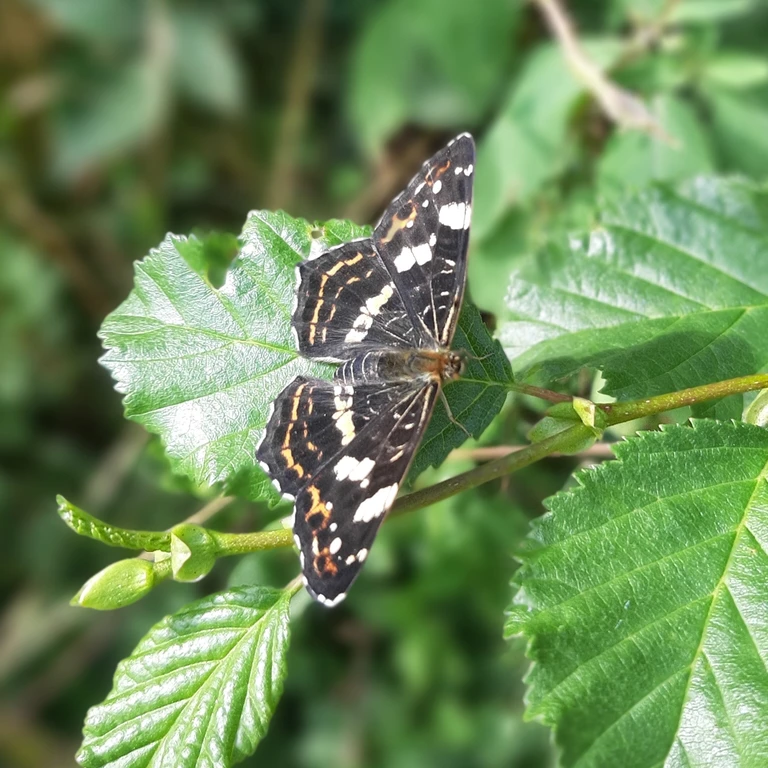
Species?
Araschnia levana
